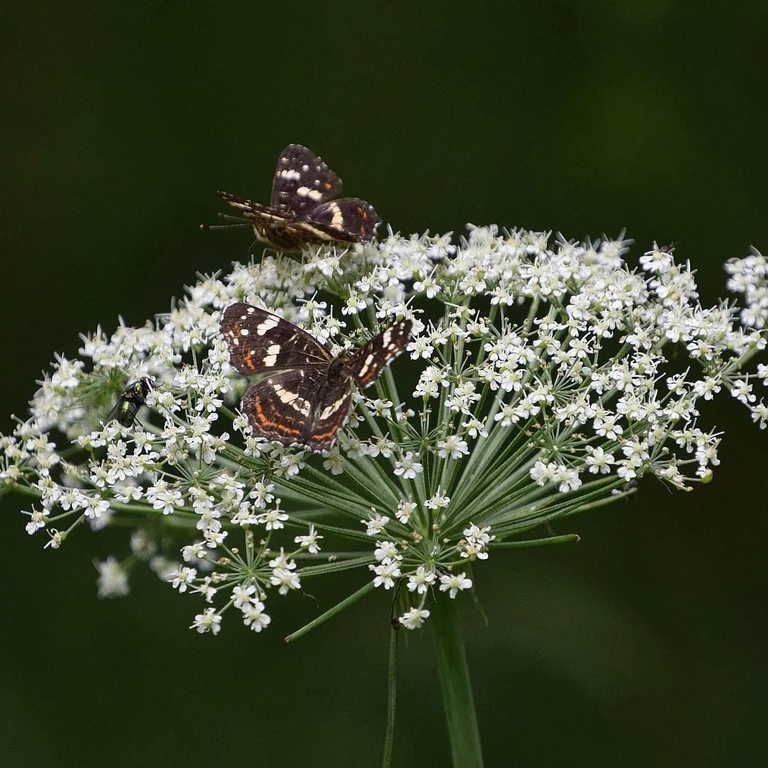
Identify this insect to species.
Araschnia levana
